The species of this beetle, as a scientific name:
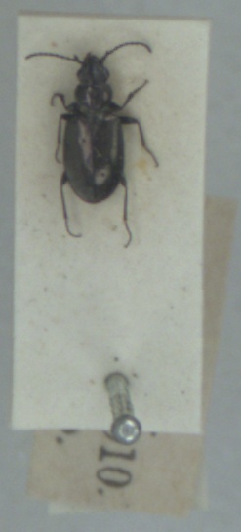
Bembidion bipunctatum
